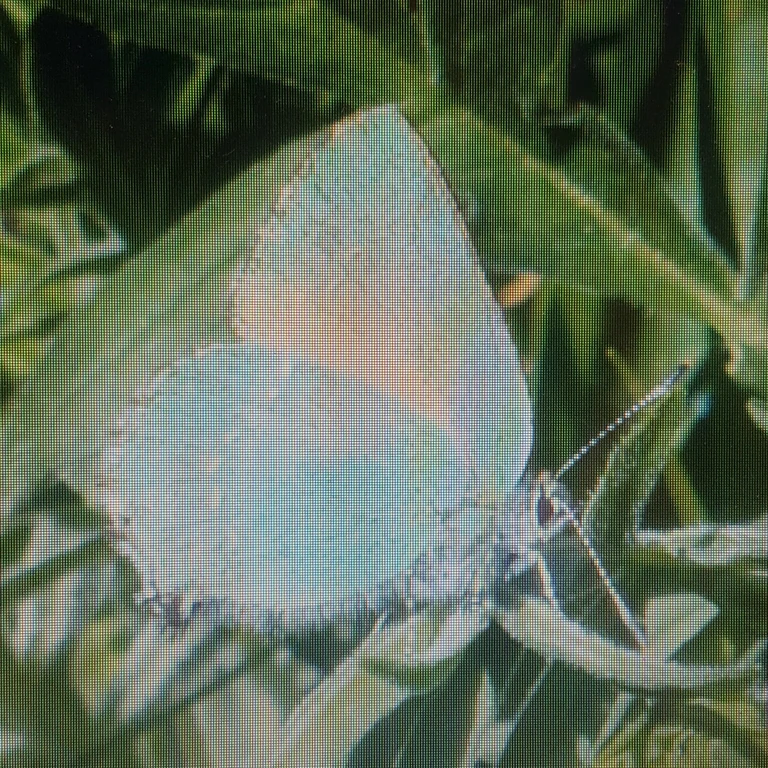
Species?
Callophrys rubi
